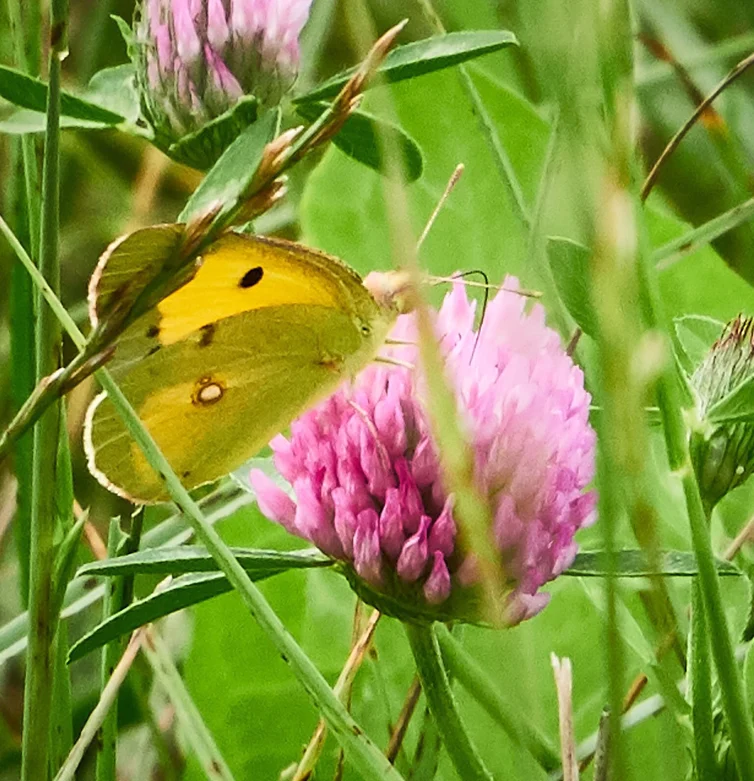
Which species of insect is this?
Colias croceus
